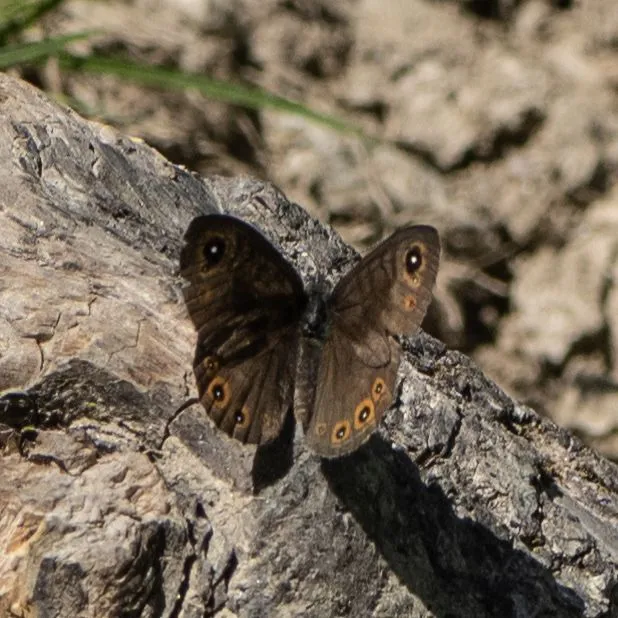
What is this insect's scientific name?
Lasiommata petropolitana (also Pararge petropolitana)
